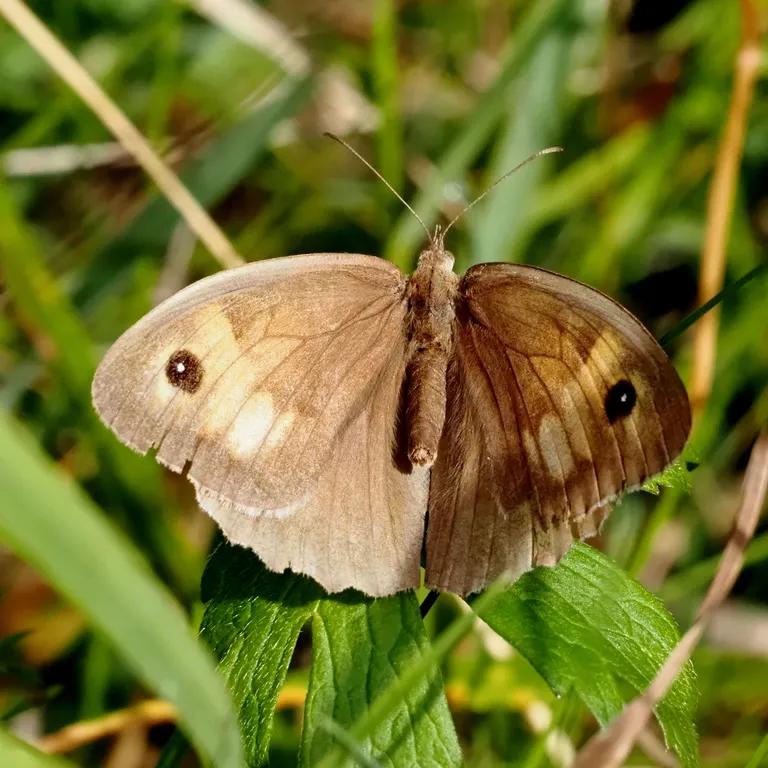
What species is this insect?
Maniola jurtina
